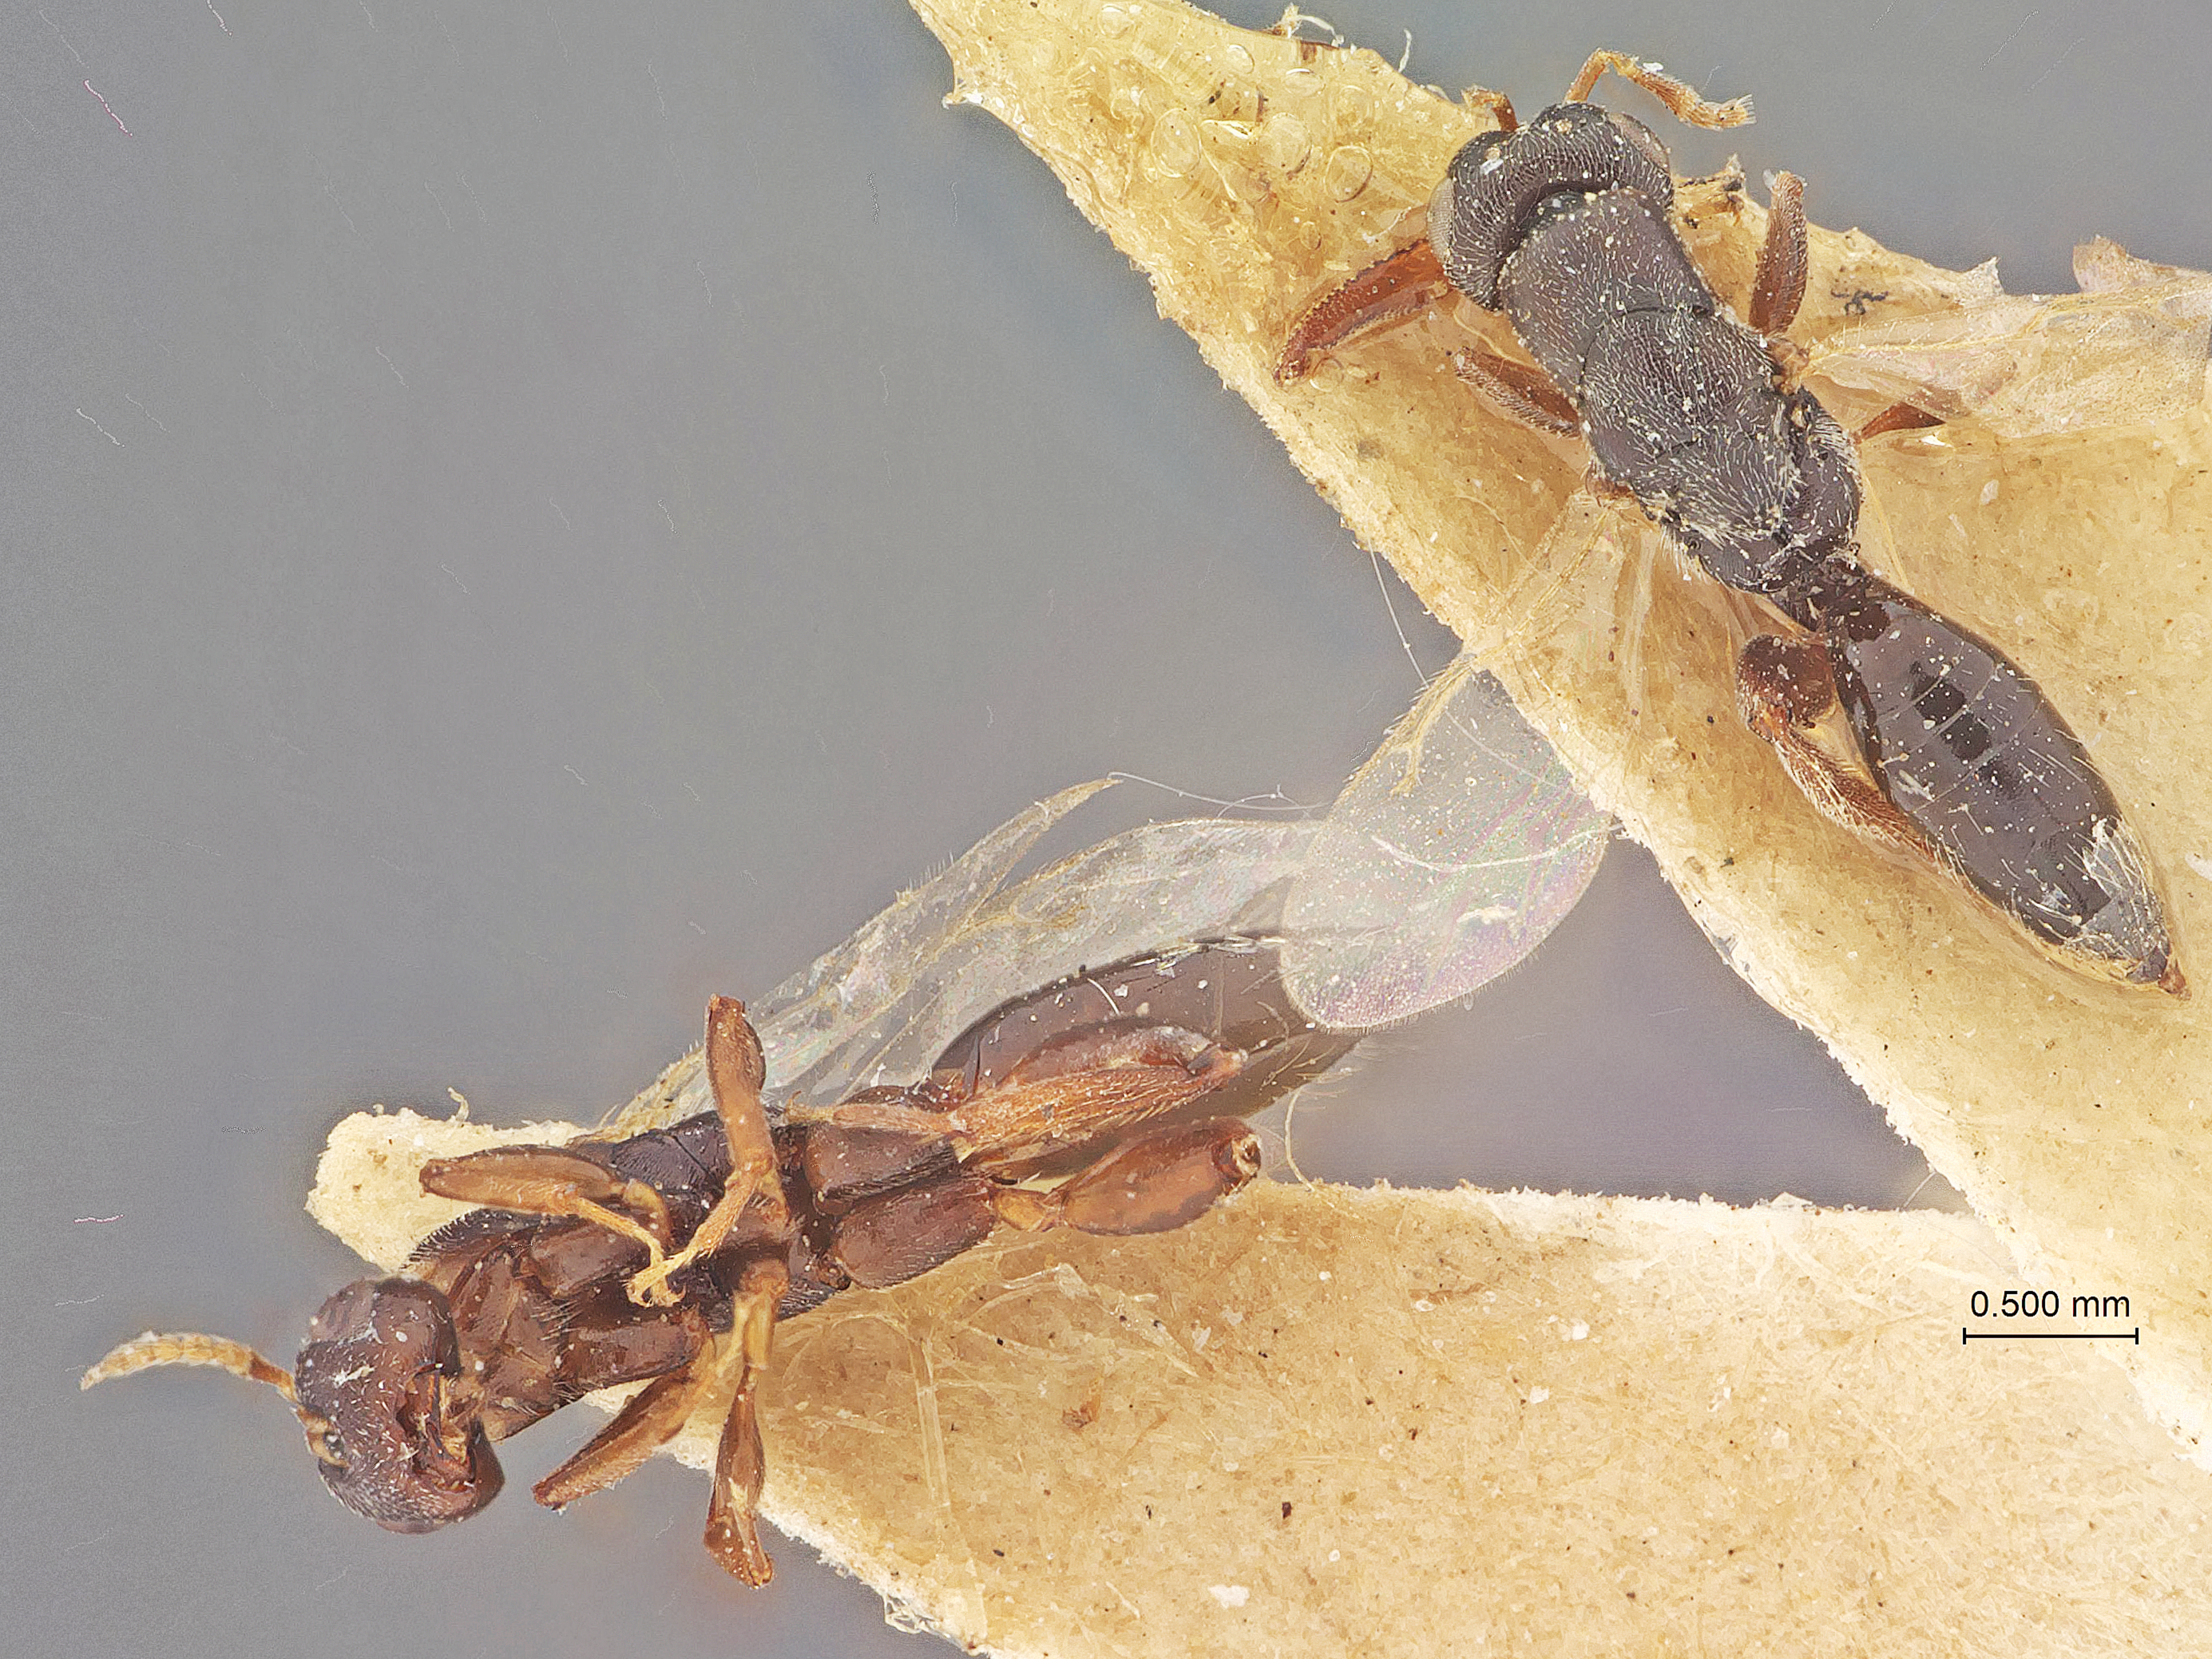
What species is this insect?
Isosoma indica
